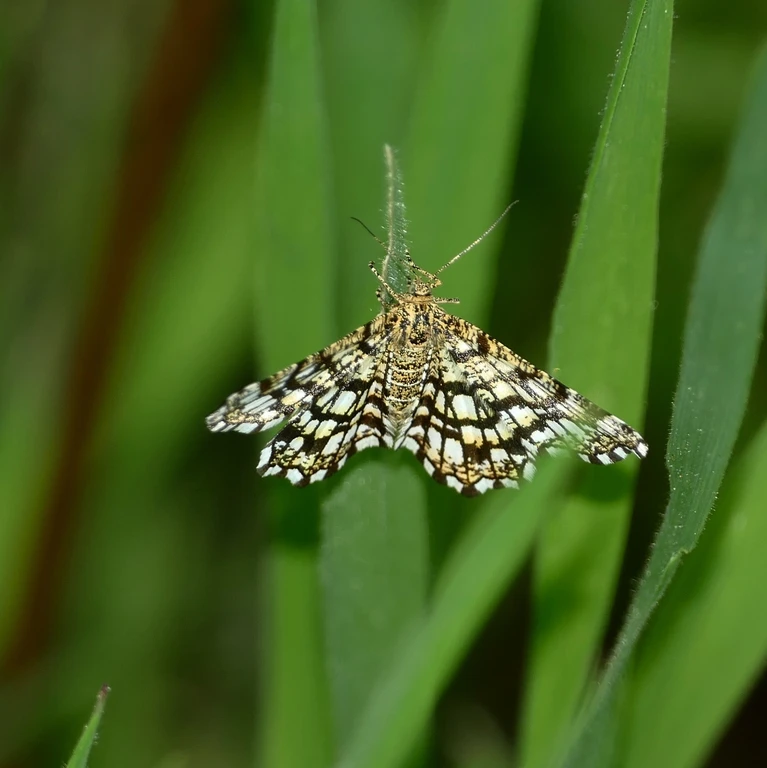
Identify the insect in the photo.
Chiasmia clathrata
